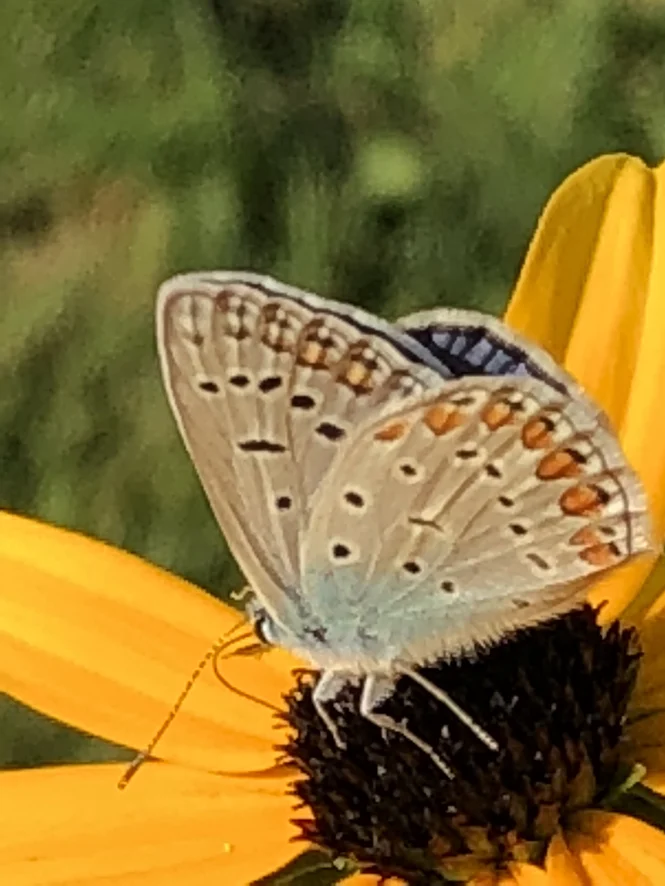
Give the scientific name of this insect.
Polyommatus icarus
